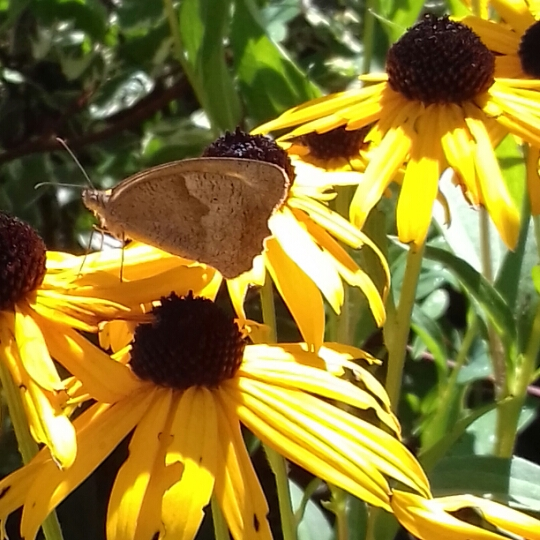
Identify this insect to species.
Maniola jurtina
